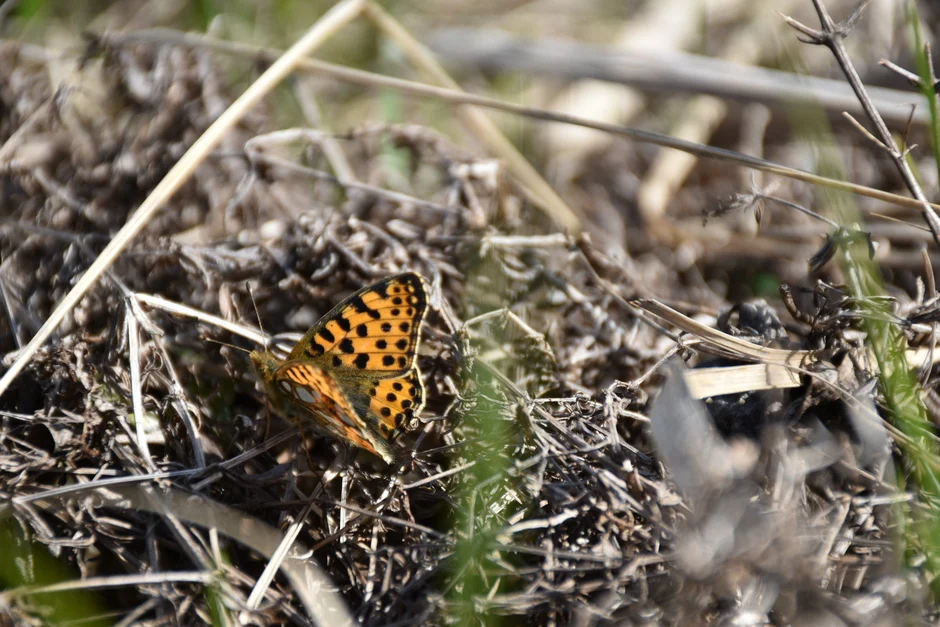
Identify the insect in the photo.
Issoria lathonia
